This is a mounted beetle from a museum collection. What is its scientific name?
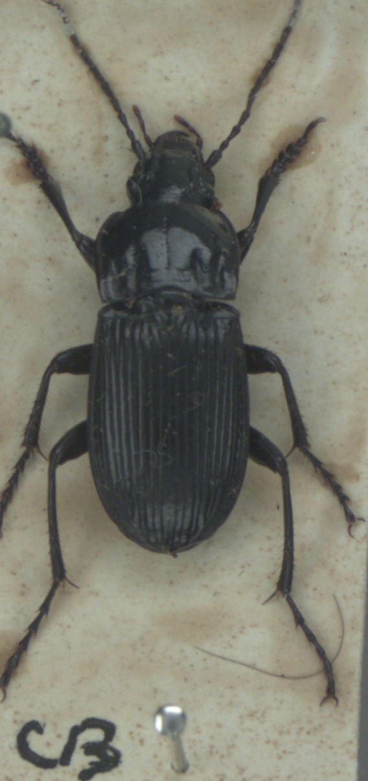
Abax parallelepipedus
